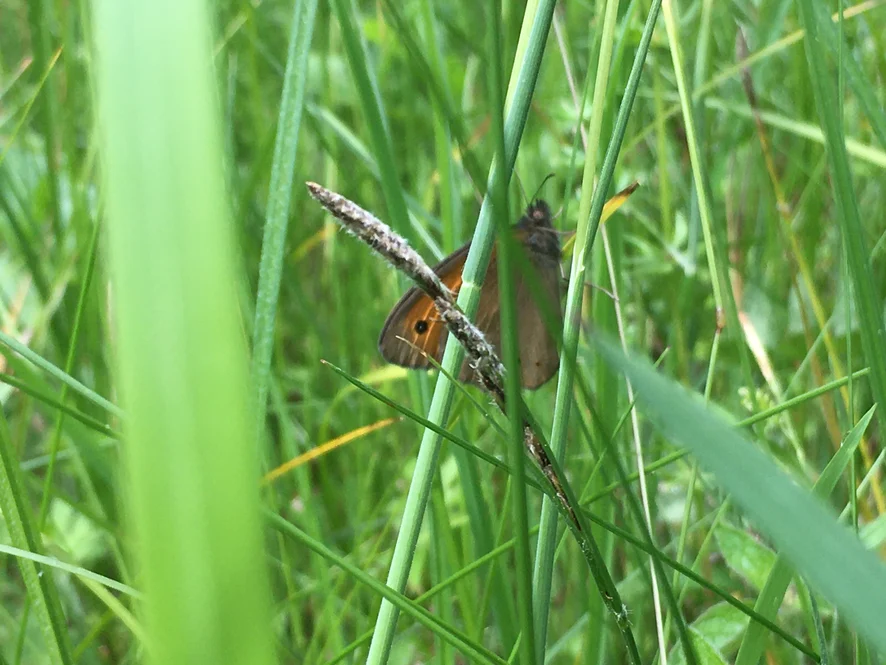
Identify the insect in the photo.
Maniola jurtina
